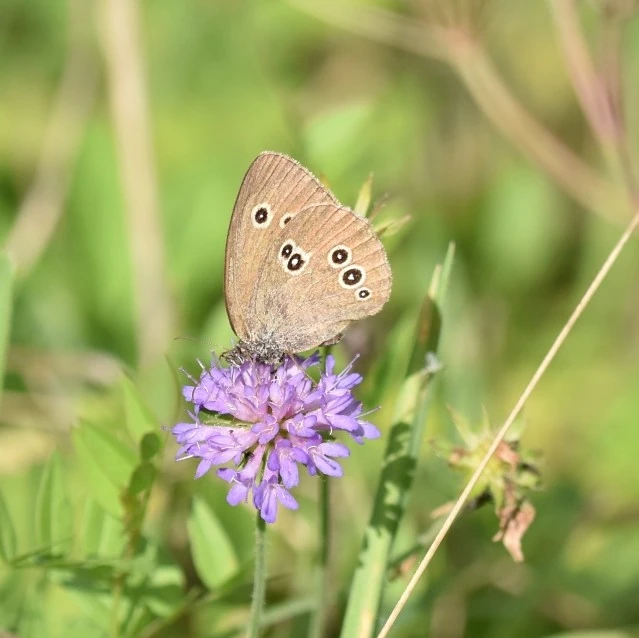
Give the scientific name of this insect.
Aphantopus hyperantus
